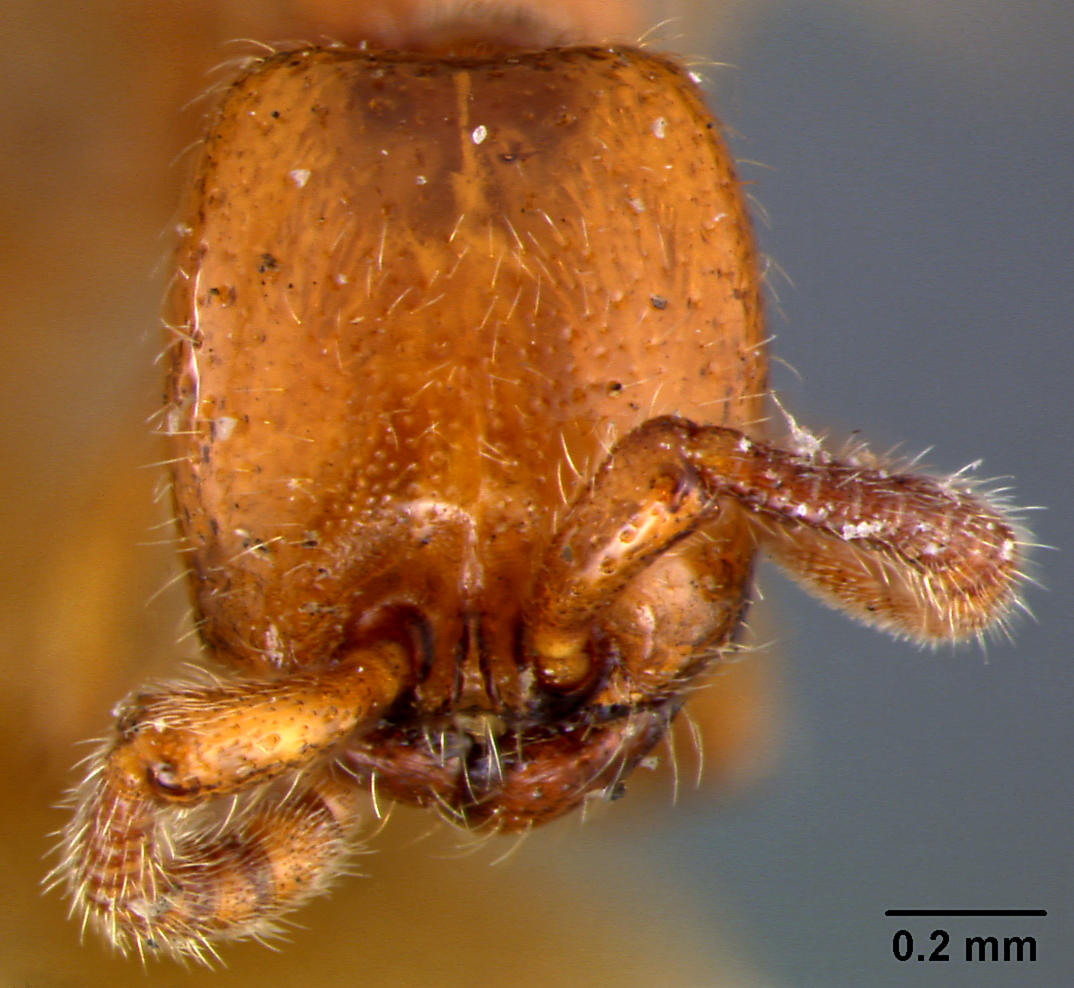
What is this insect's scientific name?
Eusphinctus silaceus
